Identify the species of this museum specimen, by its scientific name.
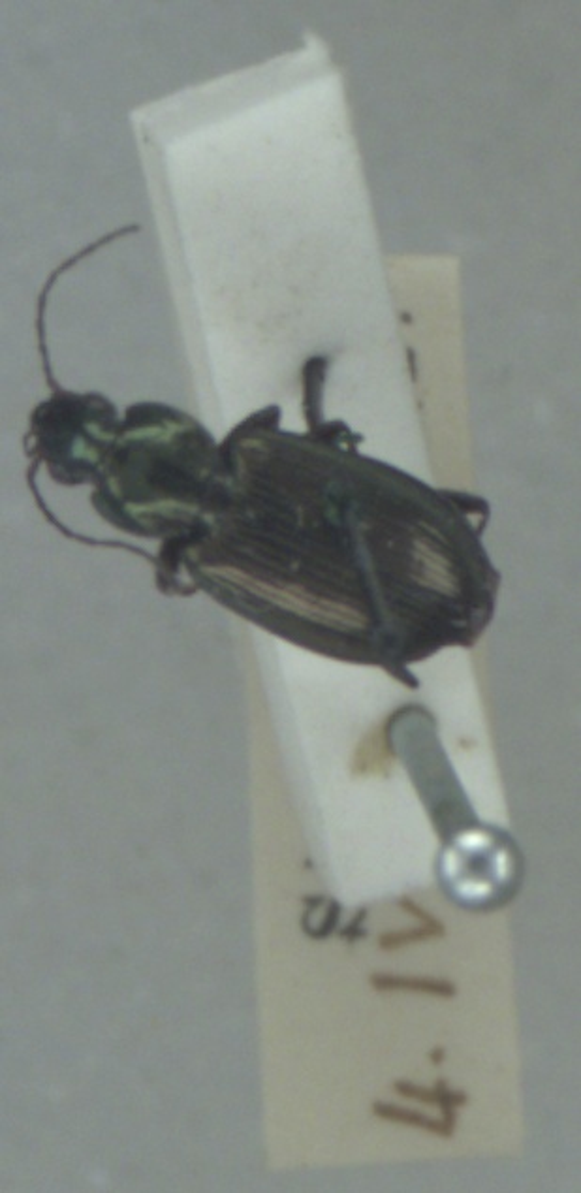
Agonum muelleri
